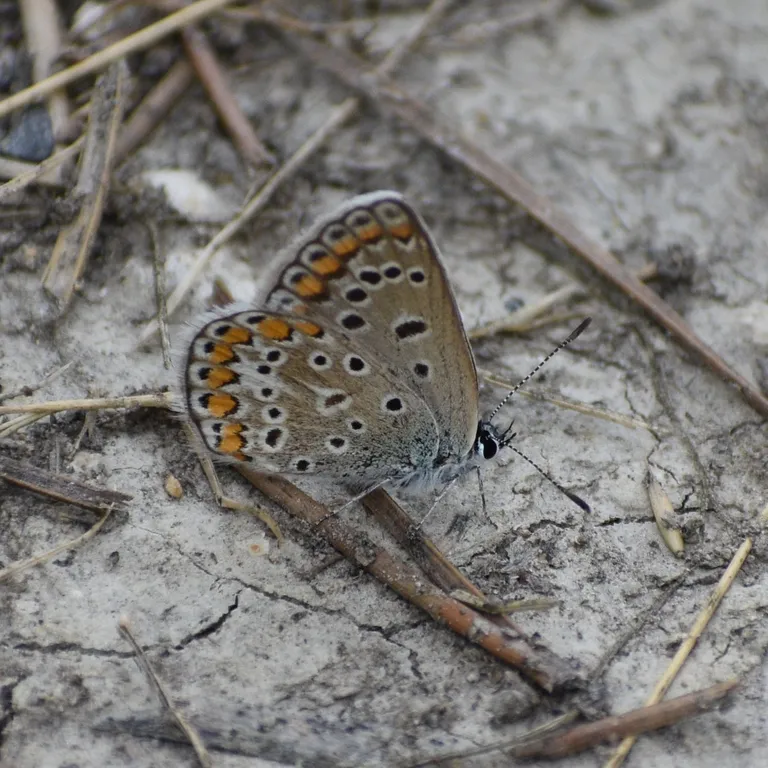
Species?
Polyommatus icarus
